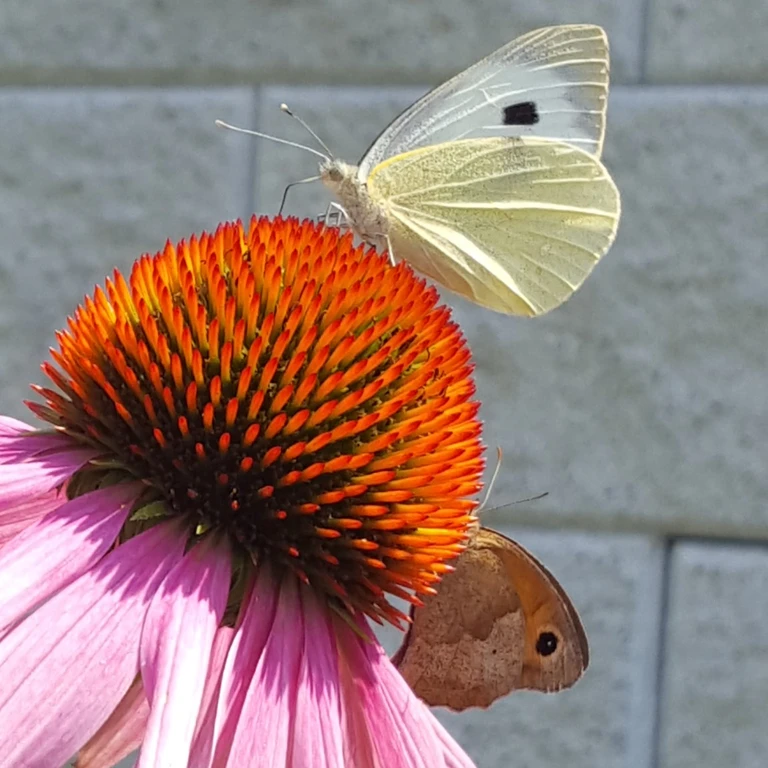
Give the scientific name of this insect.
Pieris brassicae
